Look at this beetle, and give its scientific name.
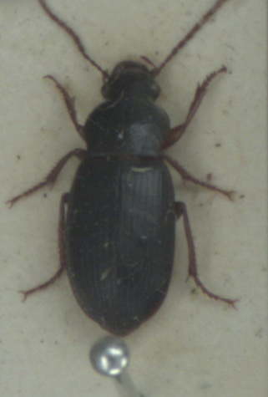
Ophonus schaubergerianus
